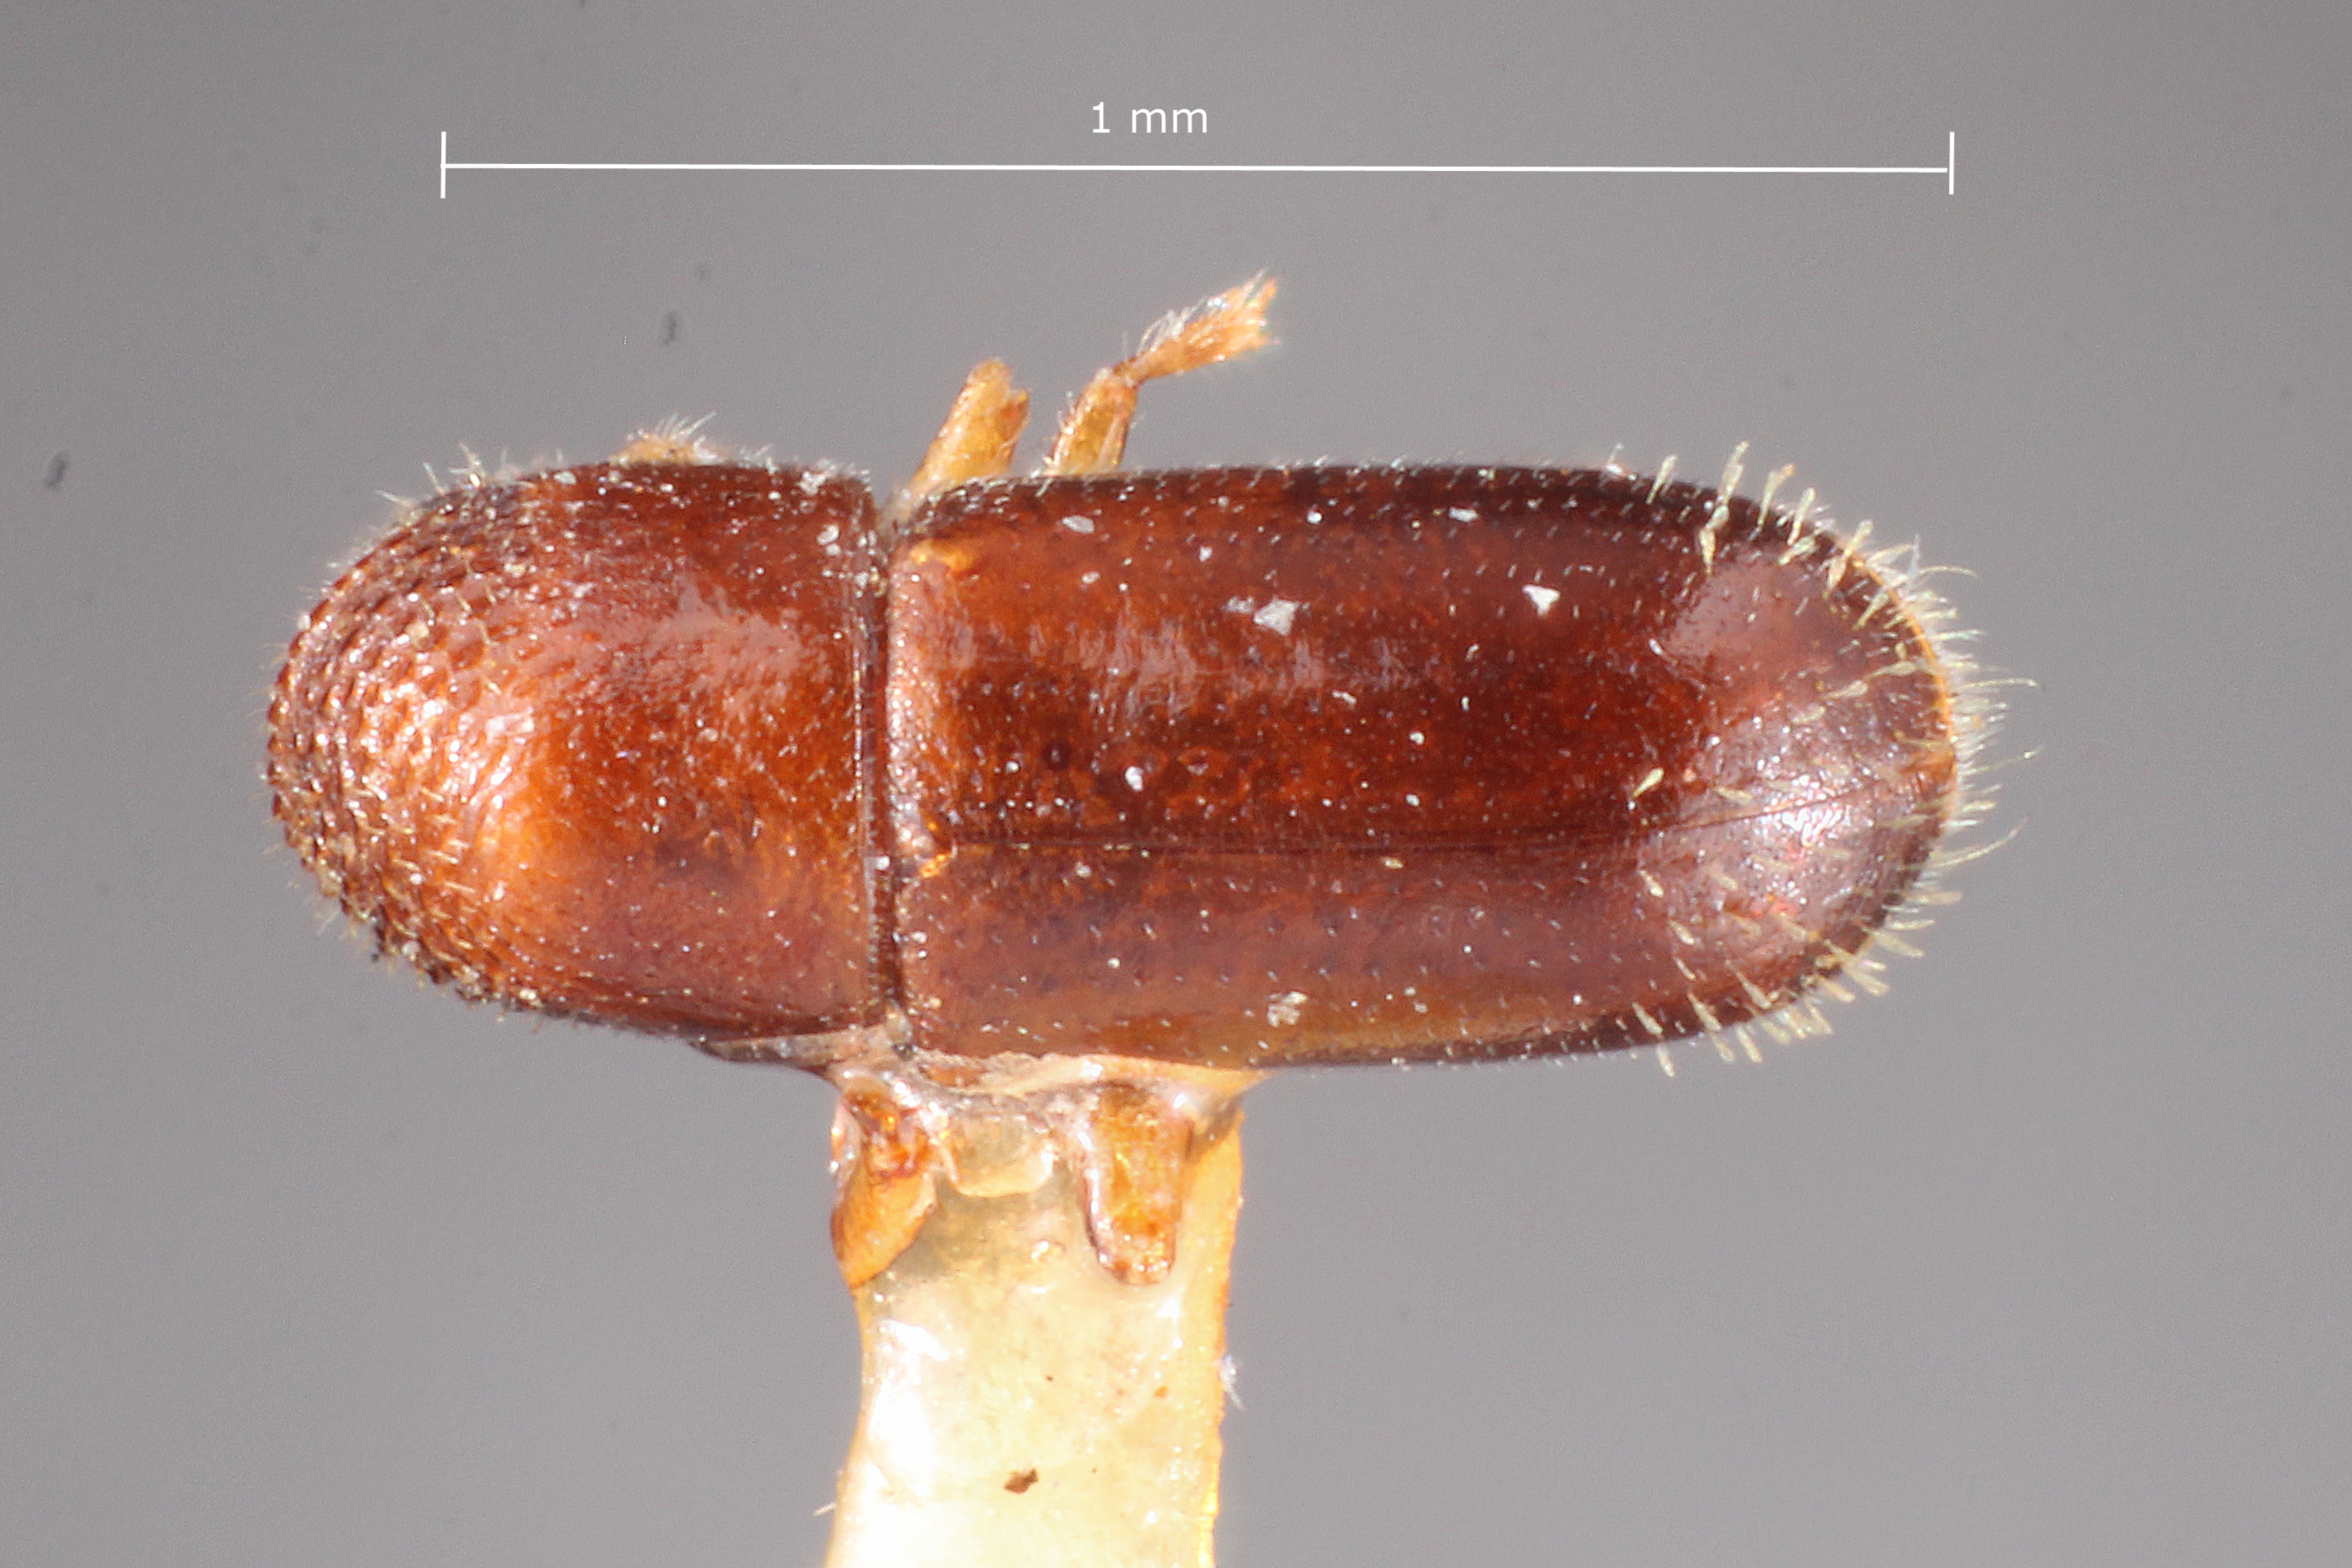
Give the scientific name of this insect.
Pityophthoroides pudens
